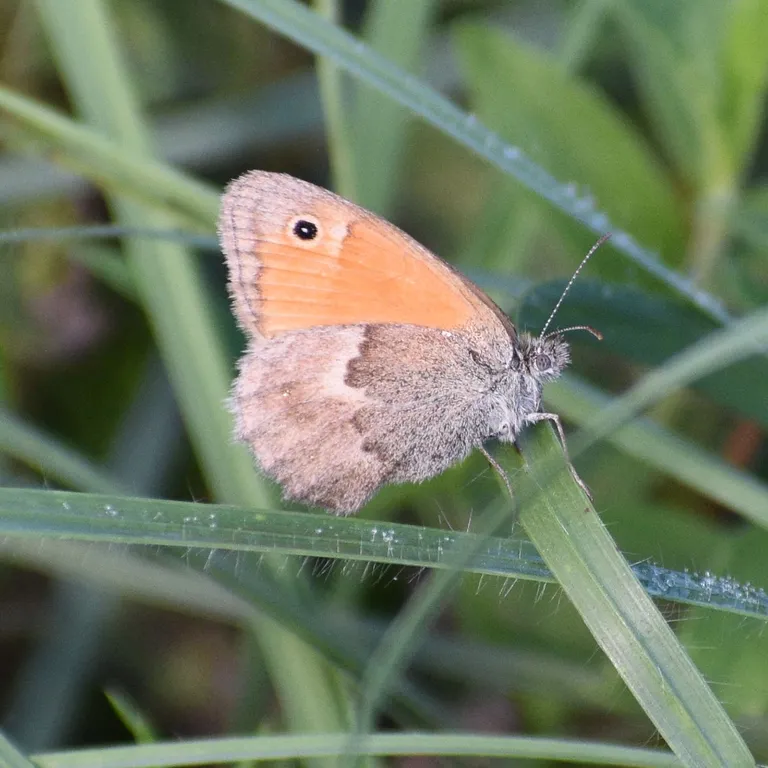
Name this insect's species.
Coenonympha pamphilus
